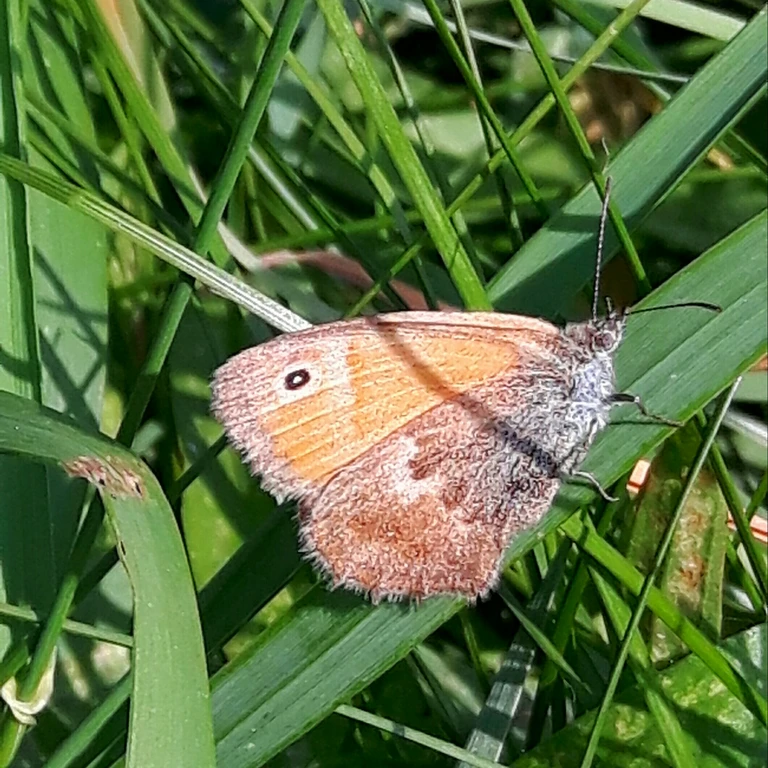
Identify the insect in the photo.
Coenonympha pamphilus
